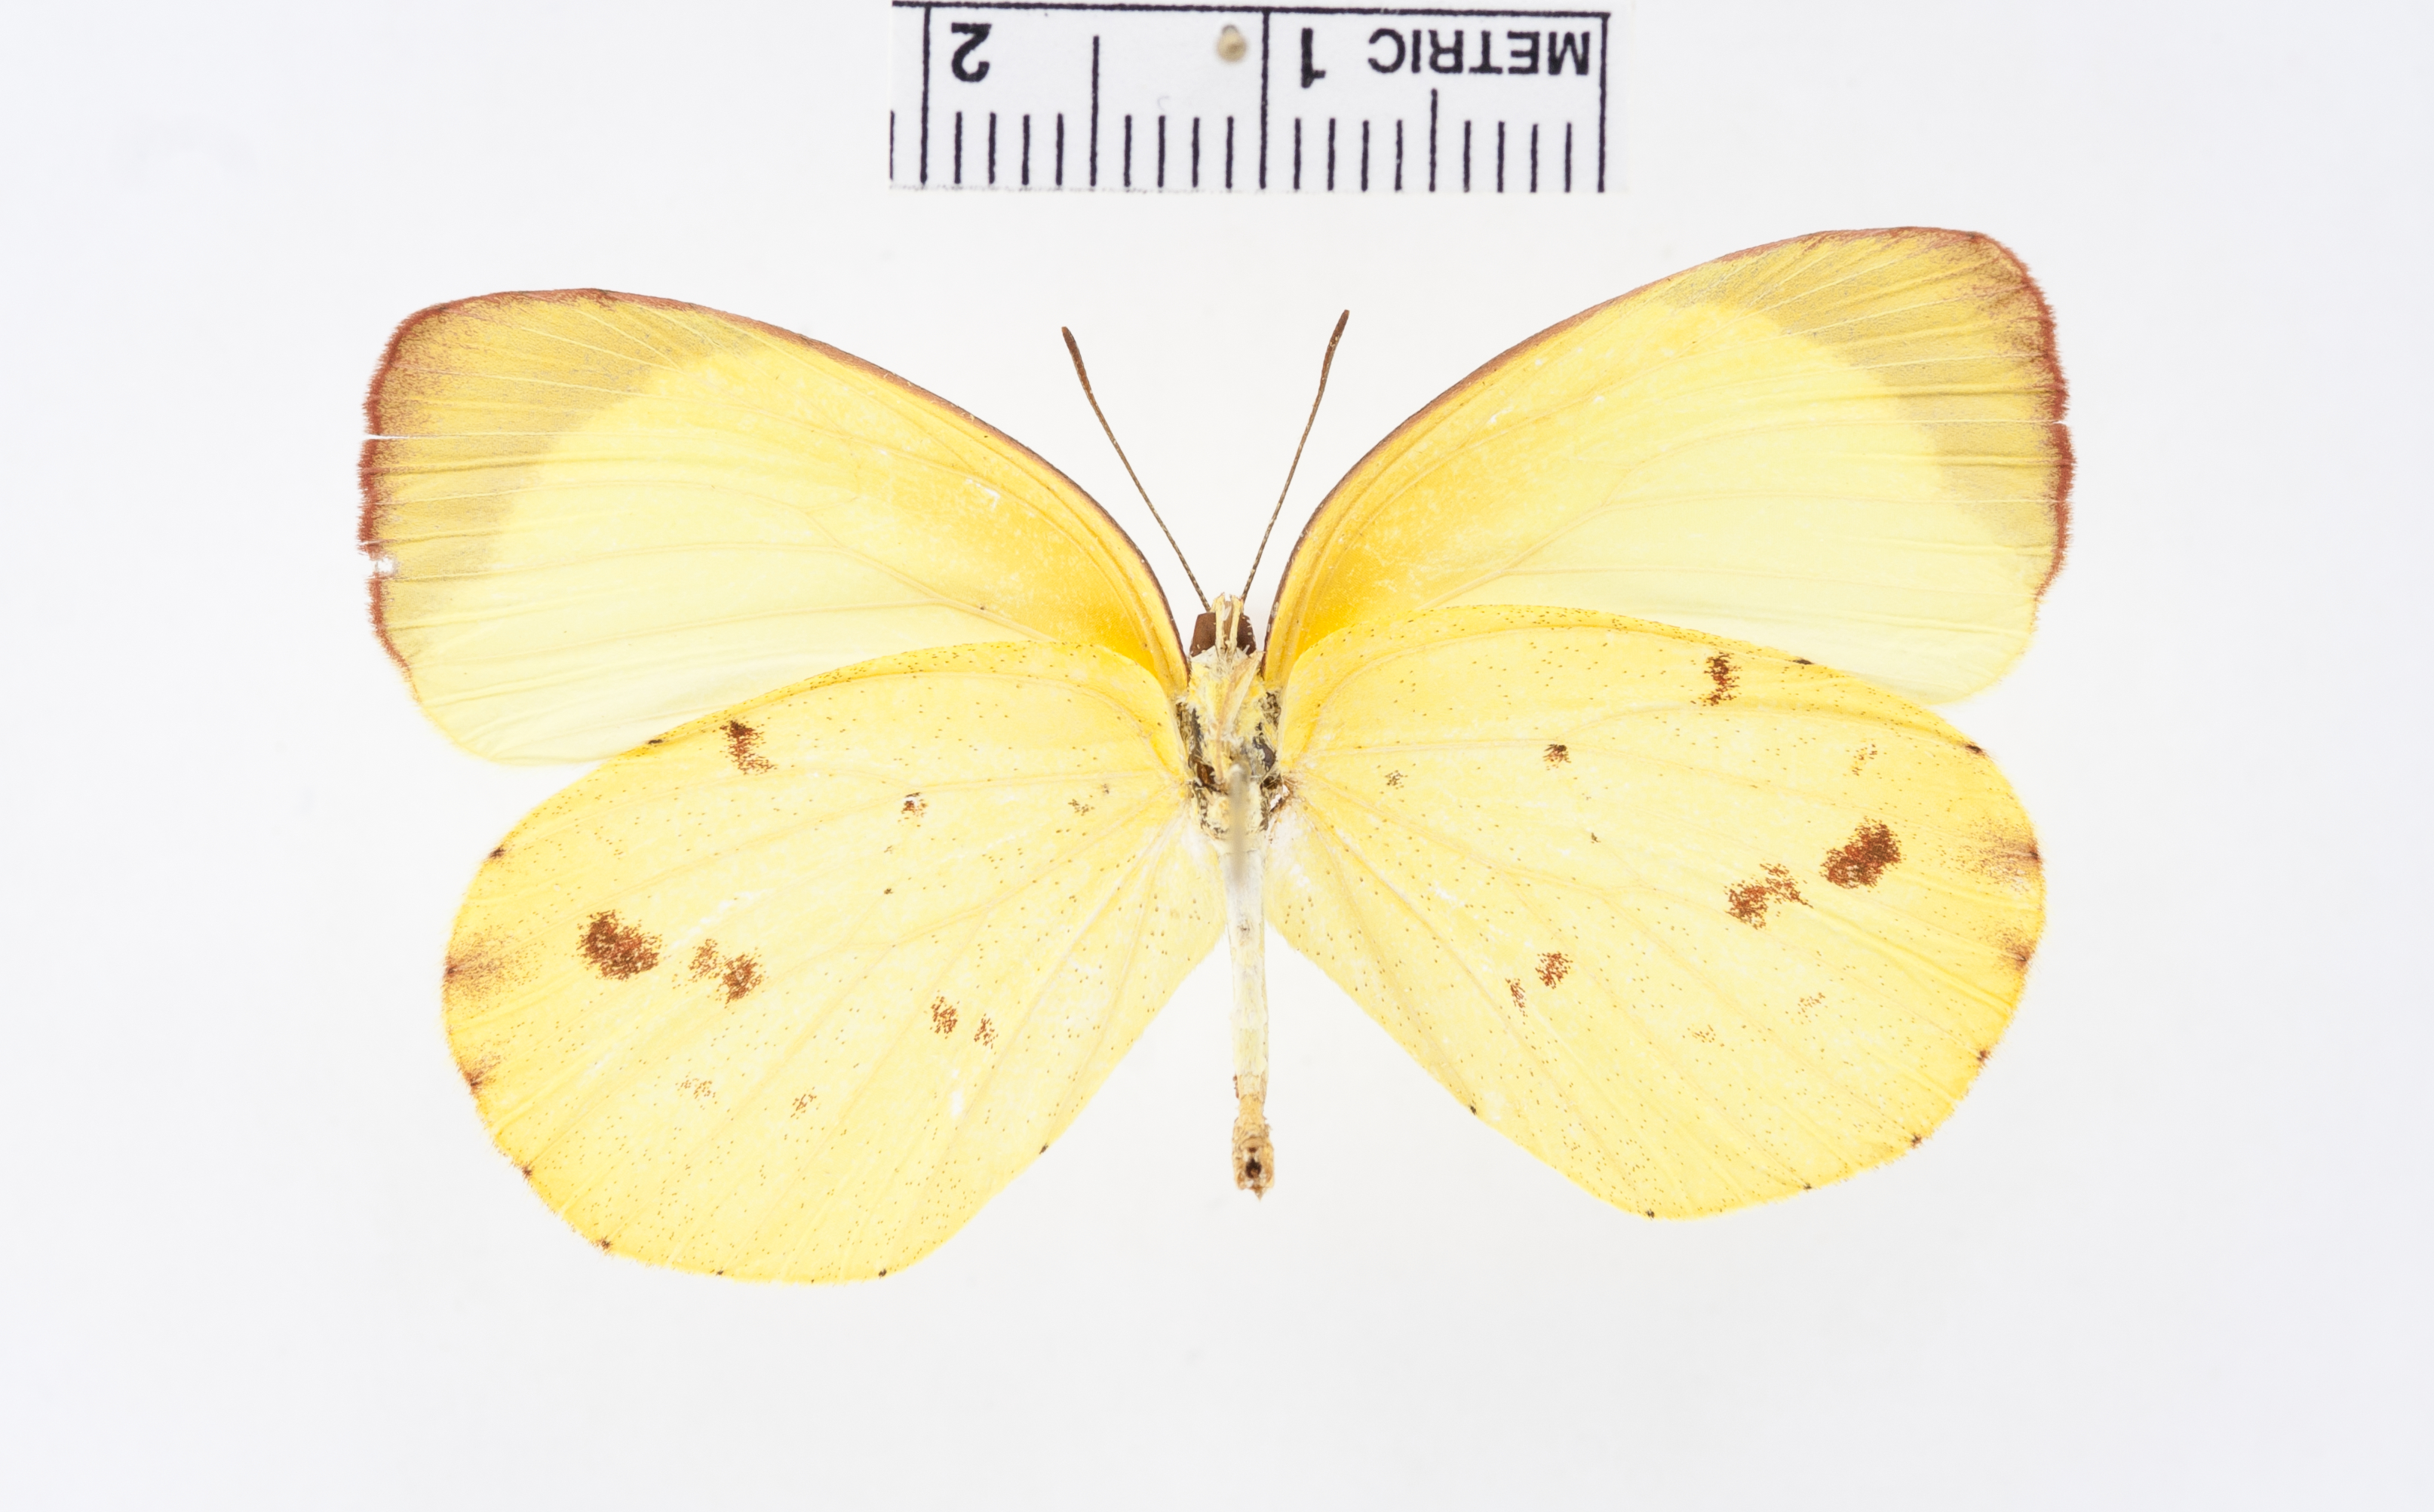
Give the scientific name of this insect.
Eurema deva
